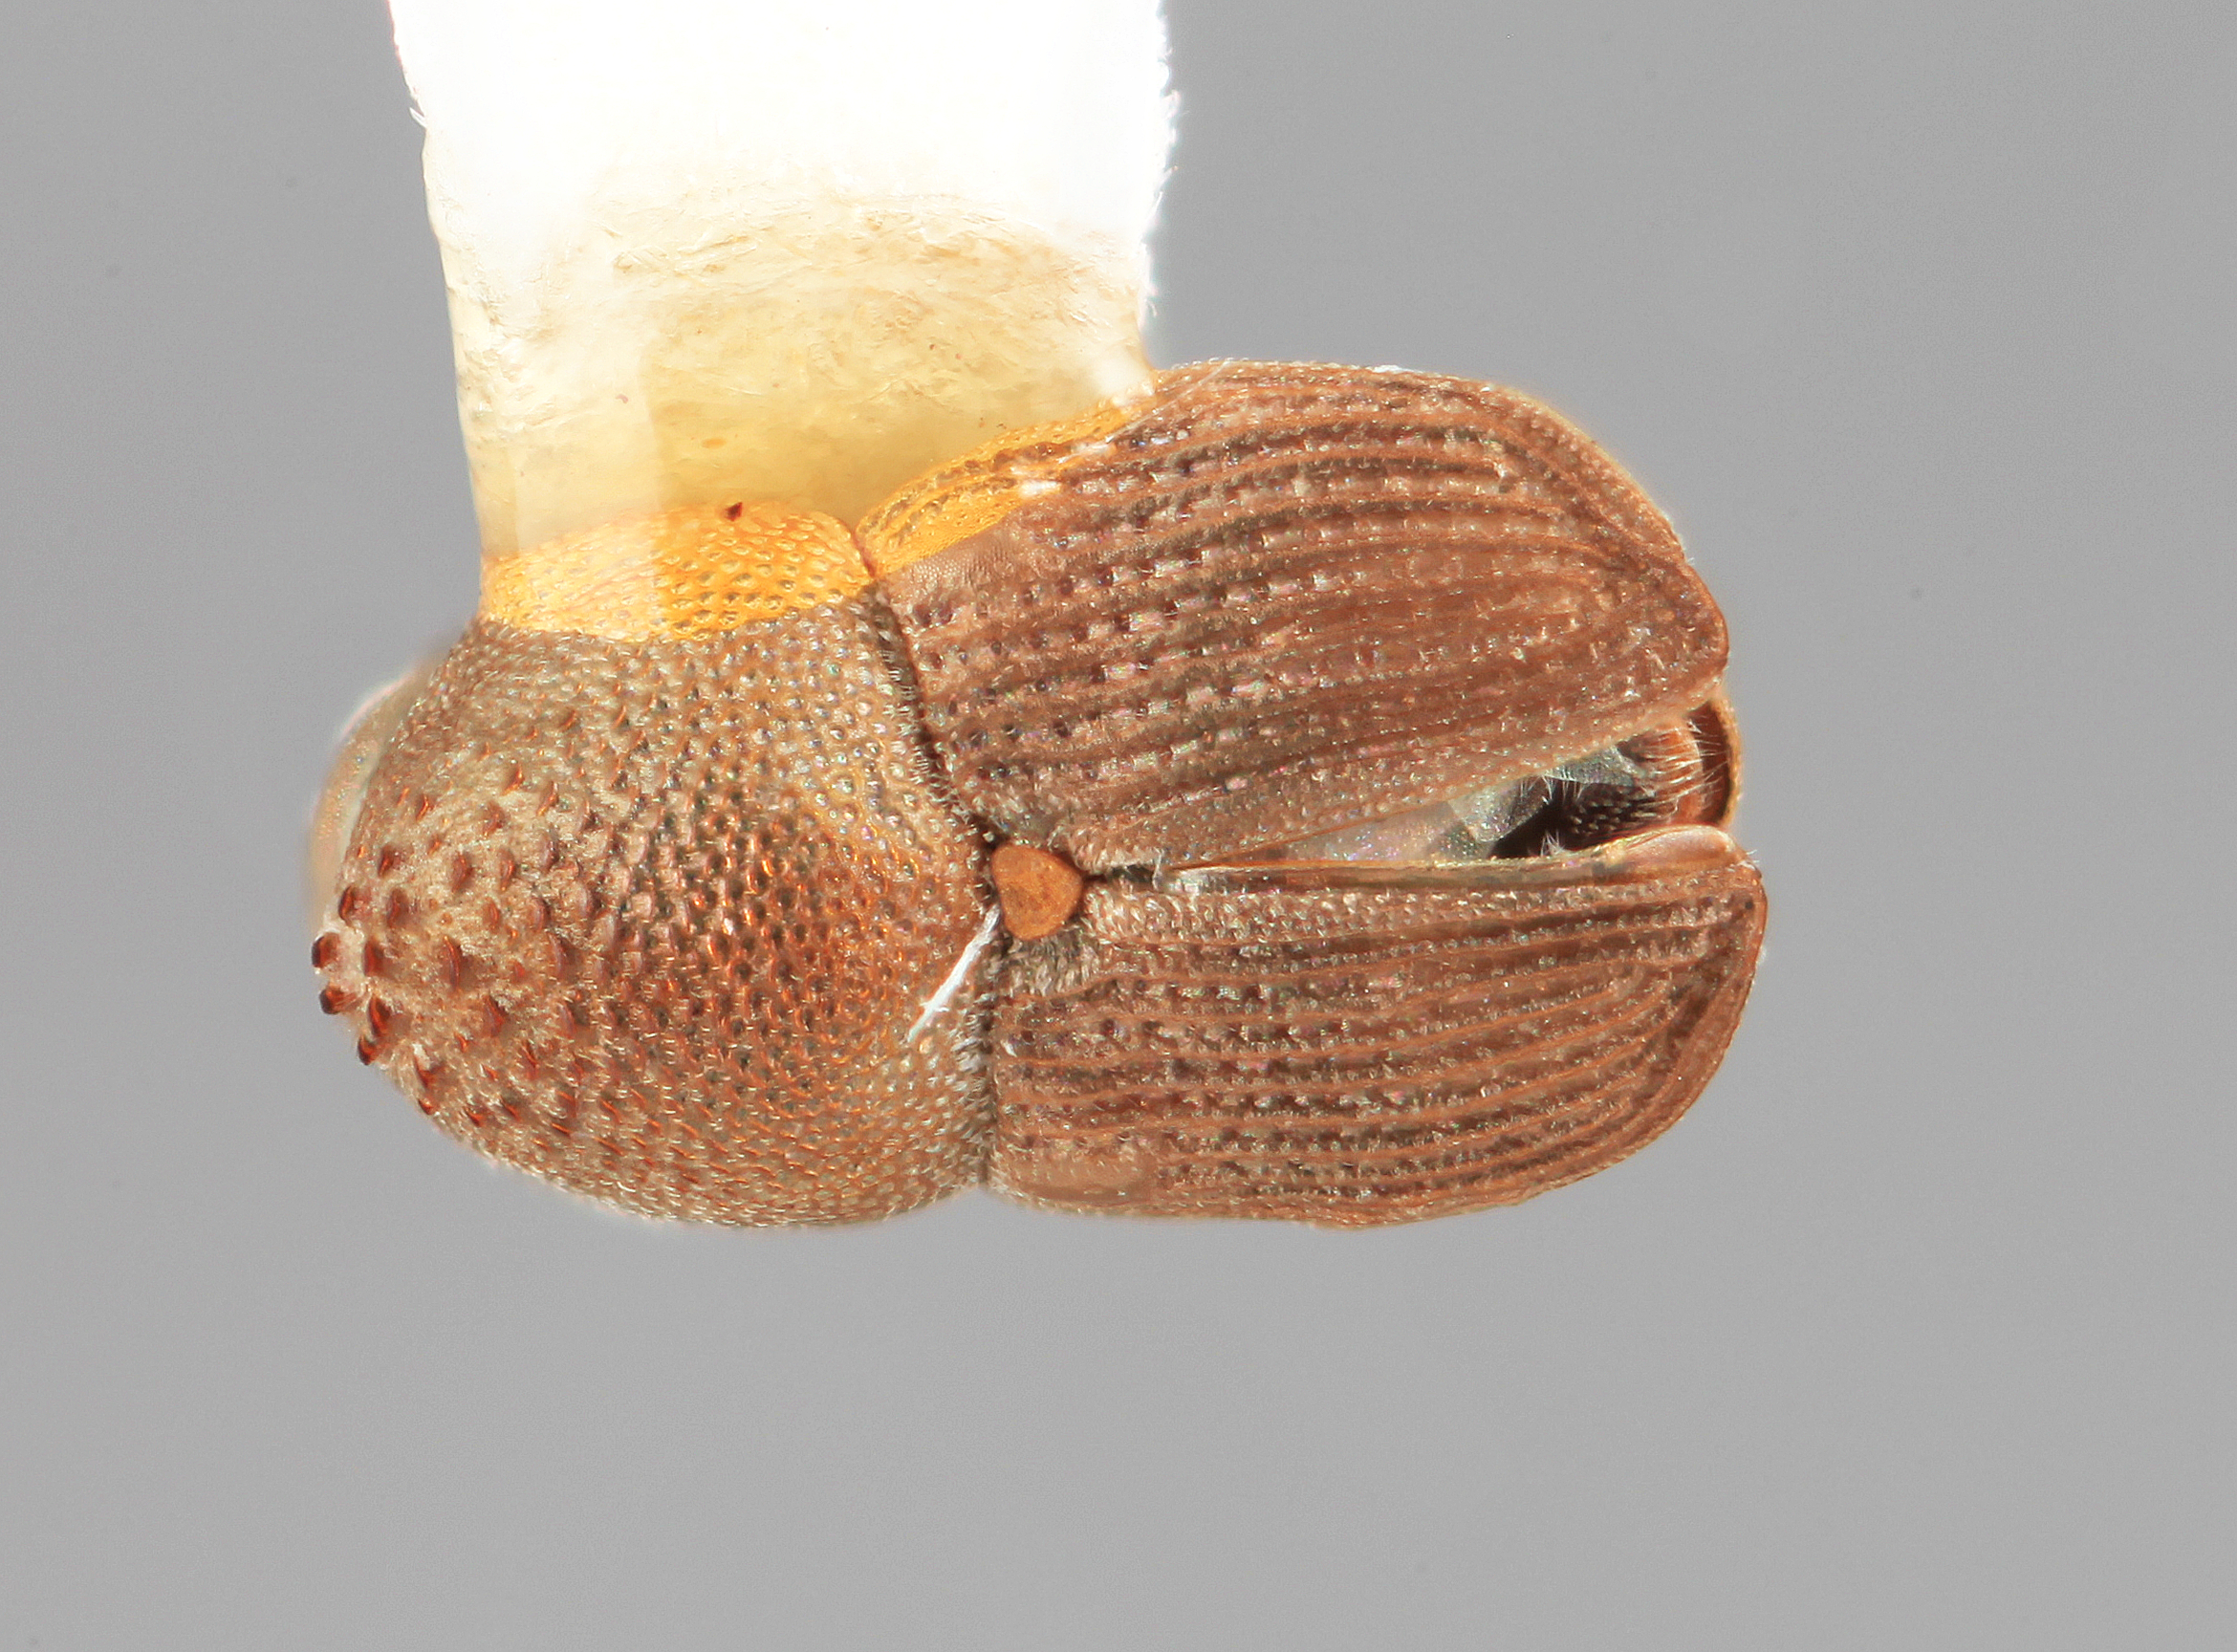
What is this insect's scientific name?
Scolytomimus rectus
